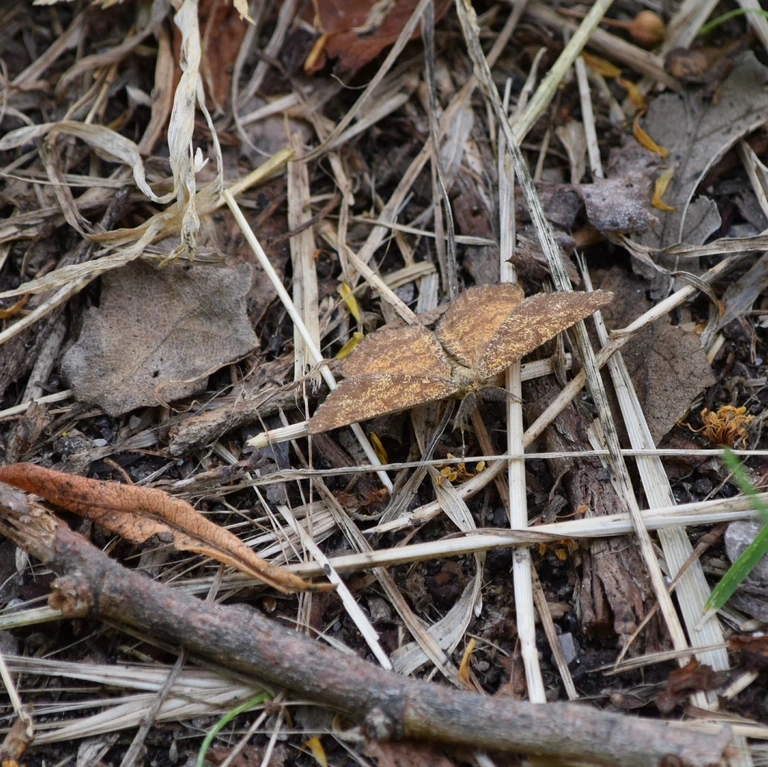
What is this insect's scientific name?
Ematurga atomaria
